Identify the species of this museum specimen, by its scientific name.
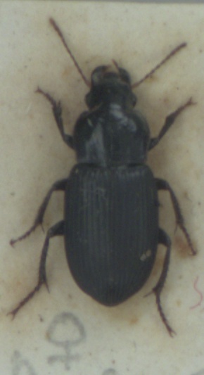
Harpalus rufipalpis
